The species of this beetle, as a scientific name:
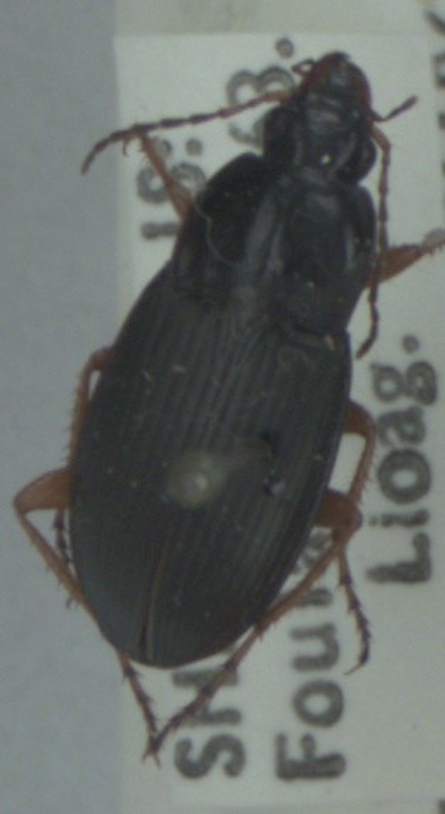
Calathus fuscipes
